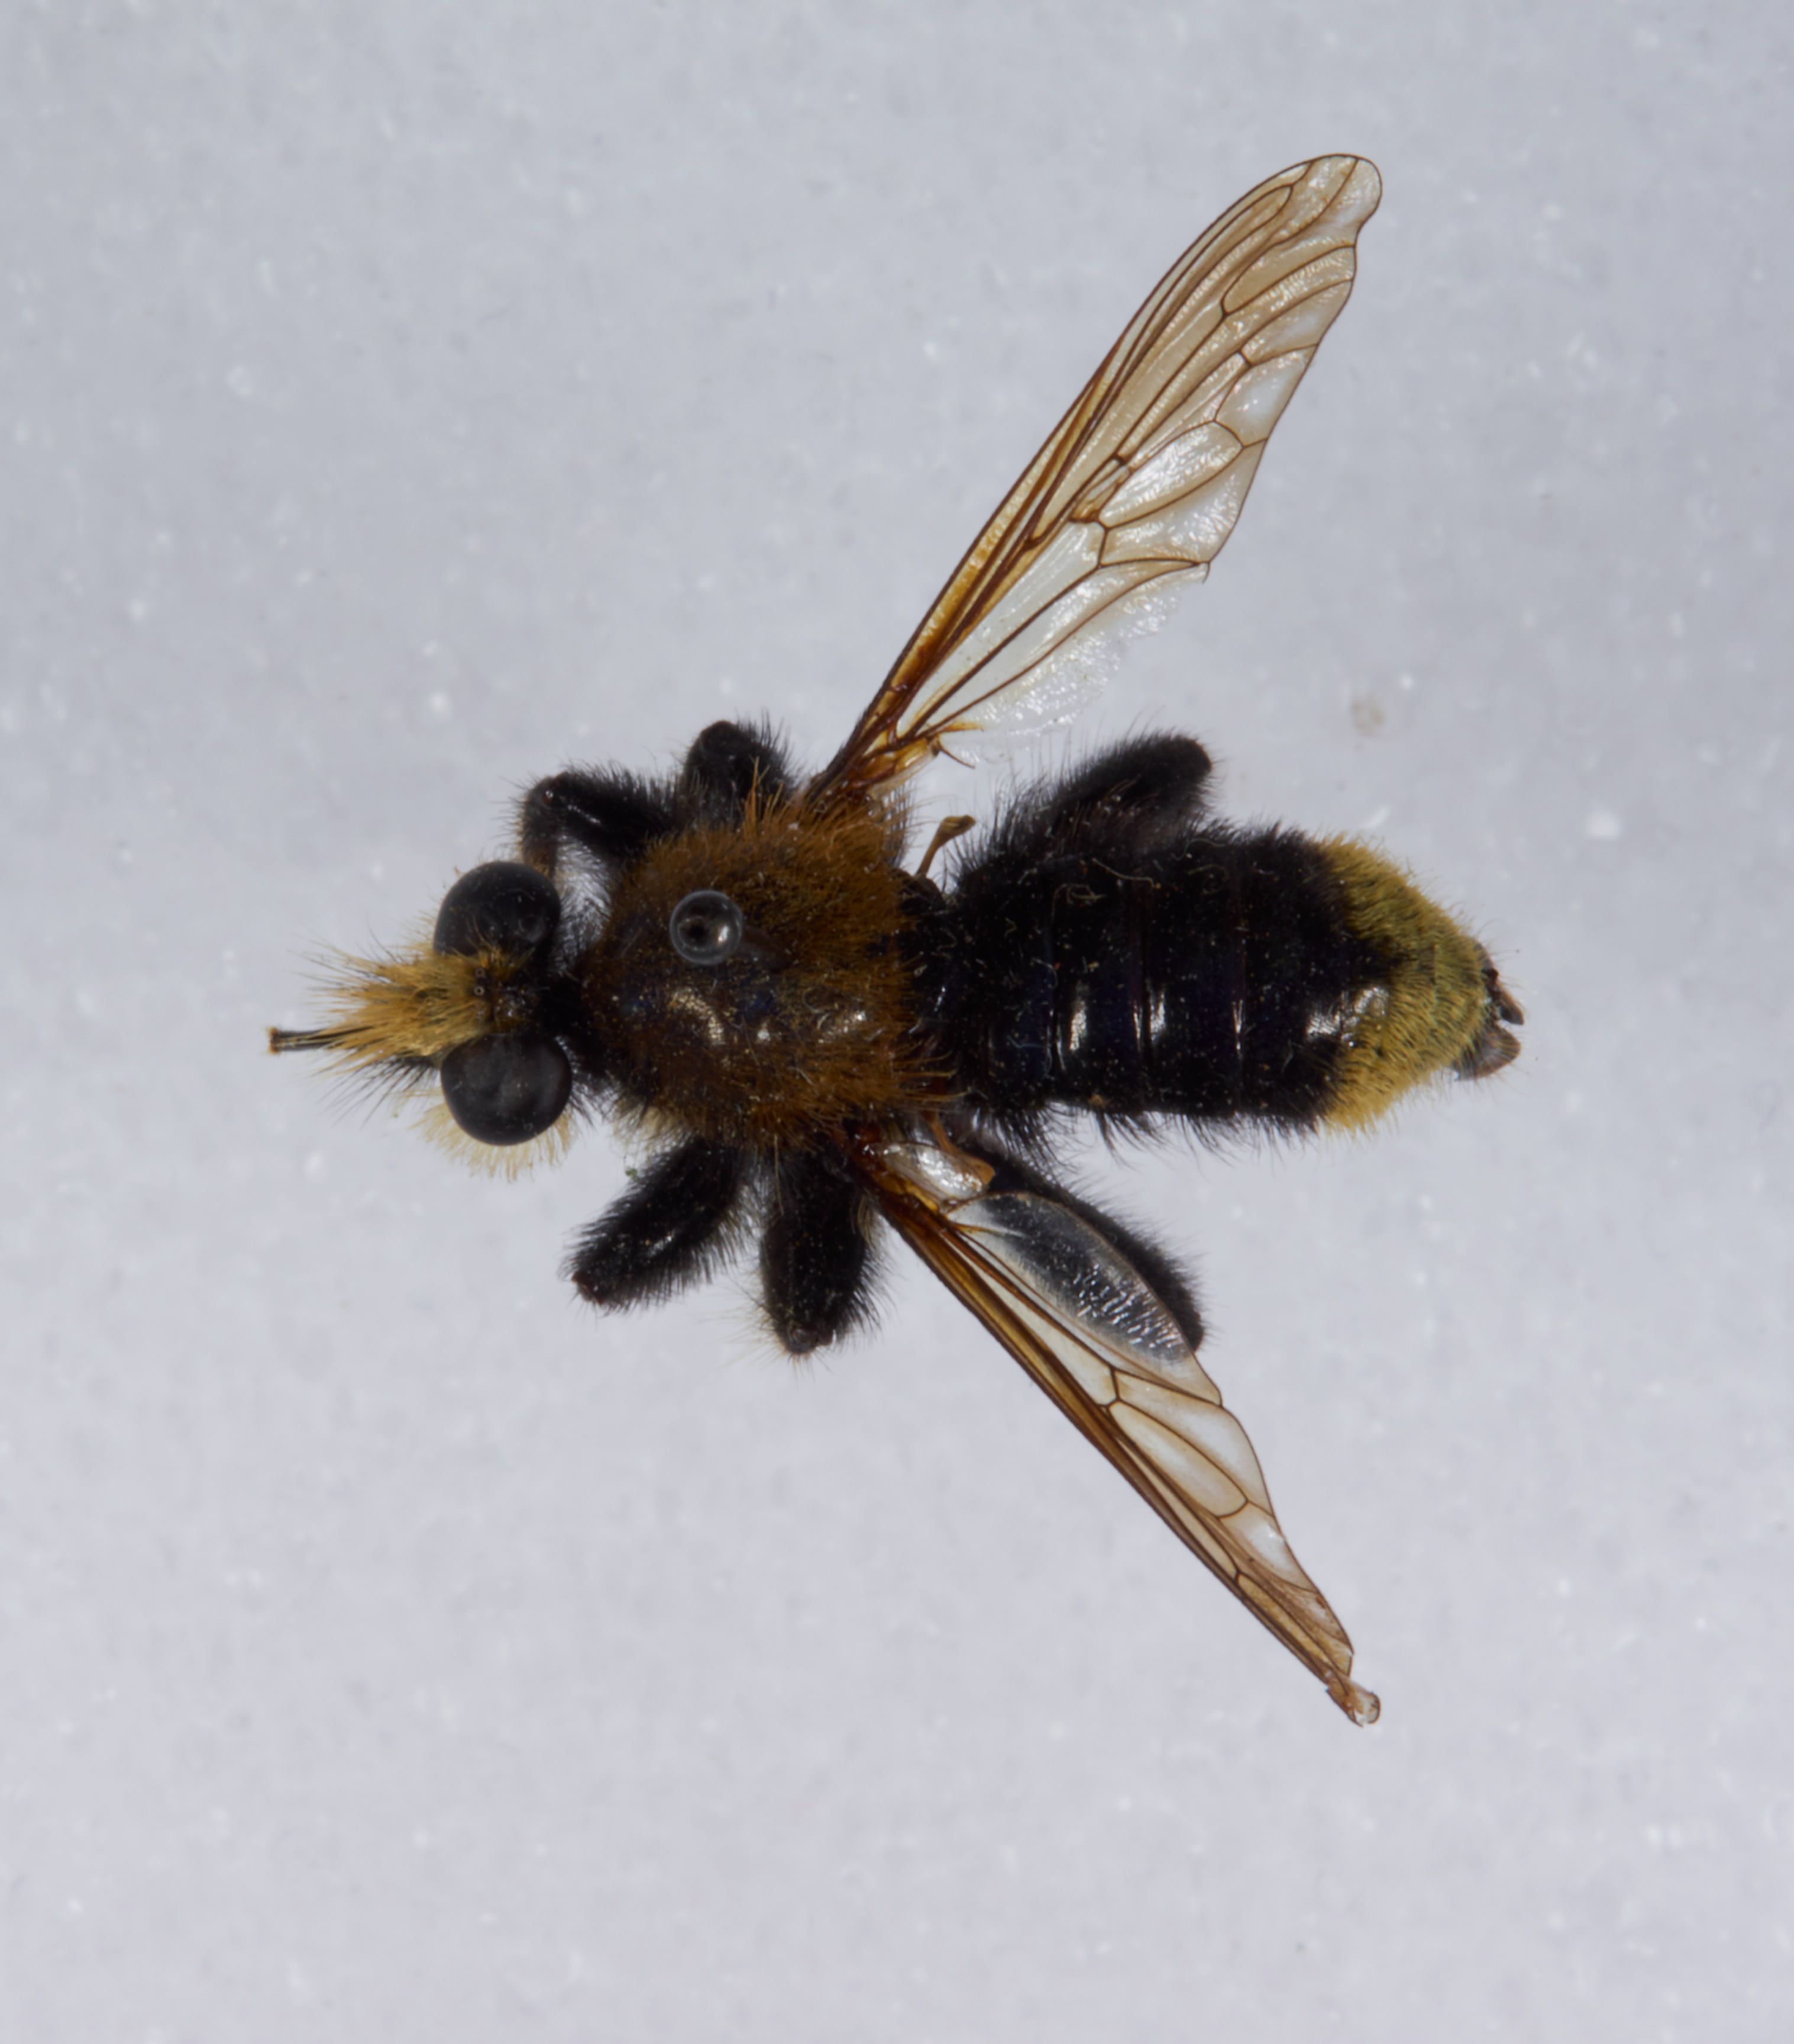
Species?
Laphria columbica
